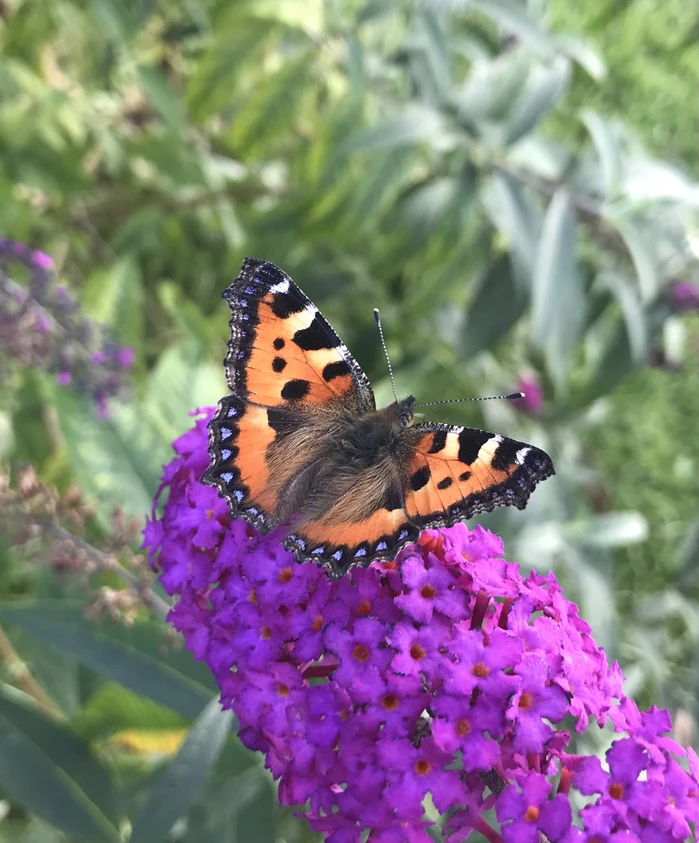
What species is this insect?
Aglais urticae
